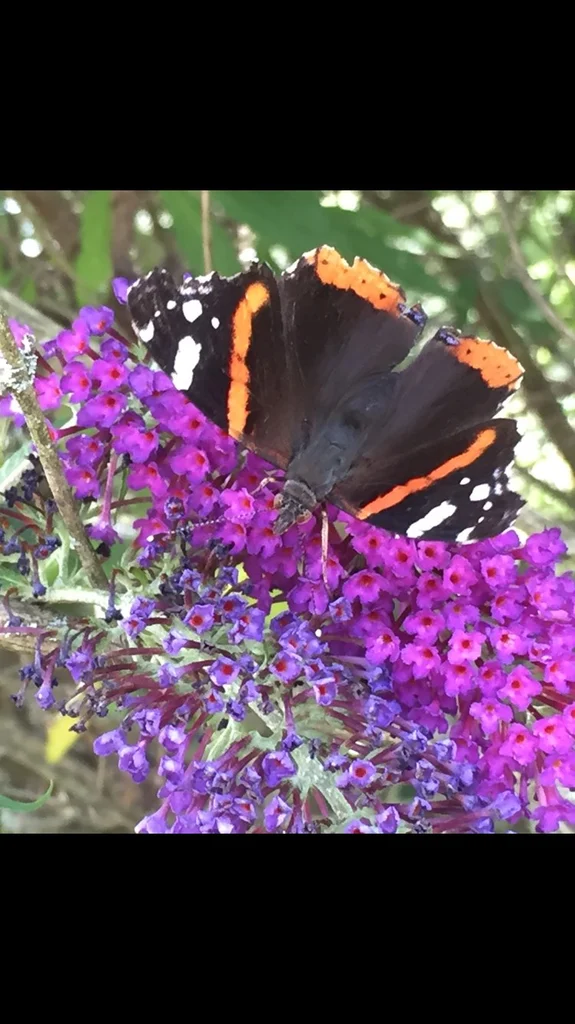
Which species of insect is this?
Vanessa atalanta
